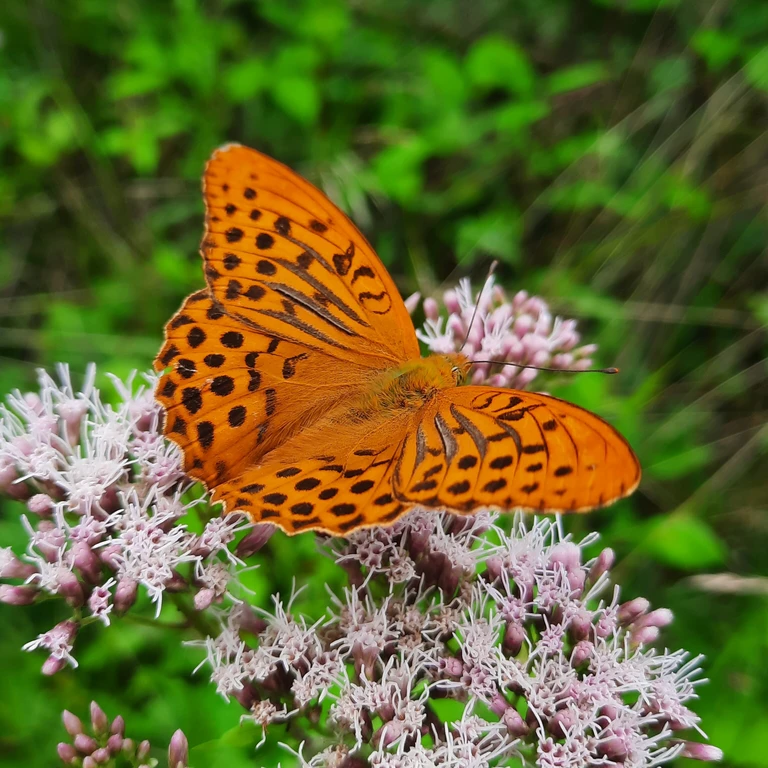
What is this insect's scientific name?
Argynnis paphia
